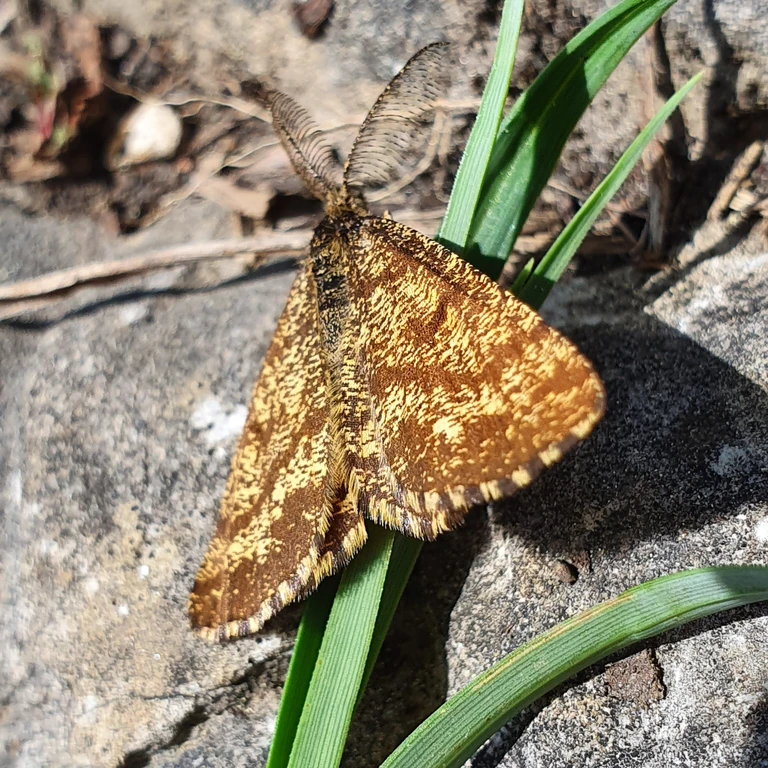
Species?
Ematurga atomaria
